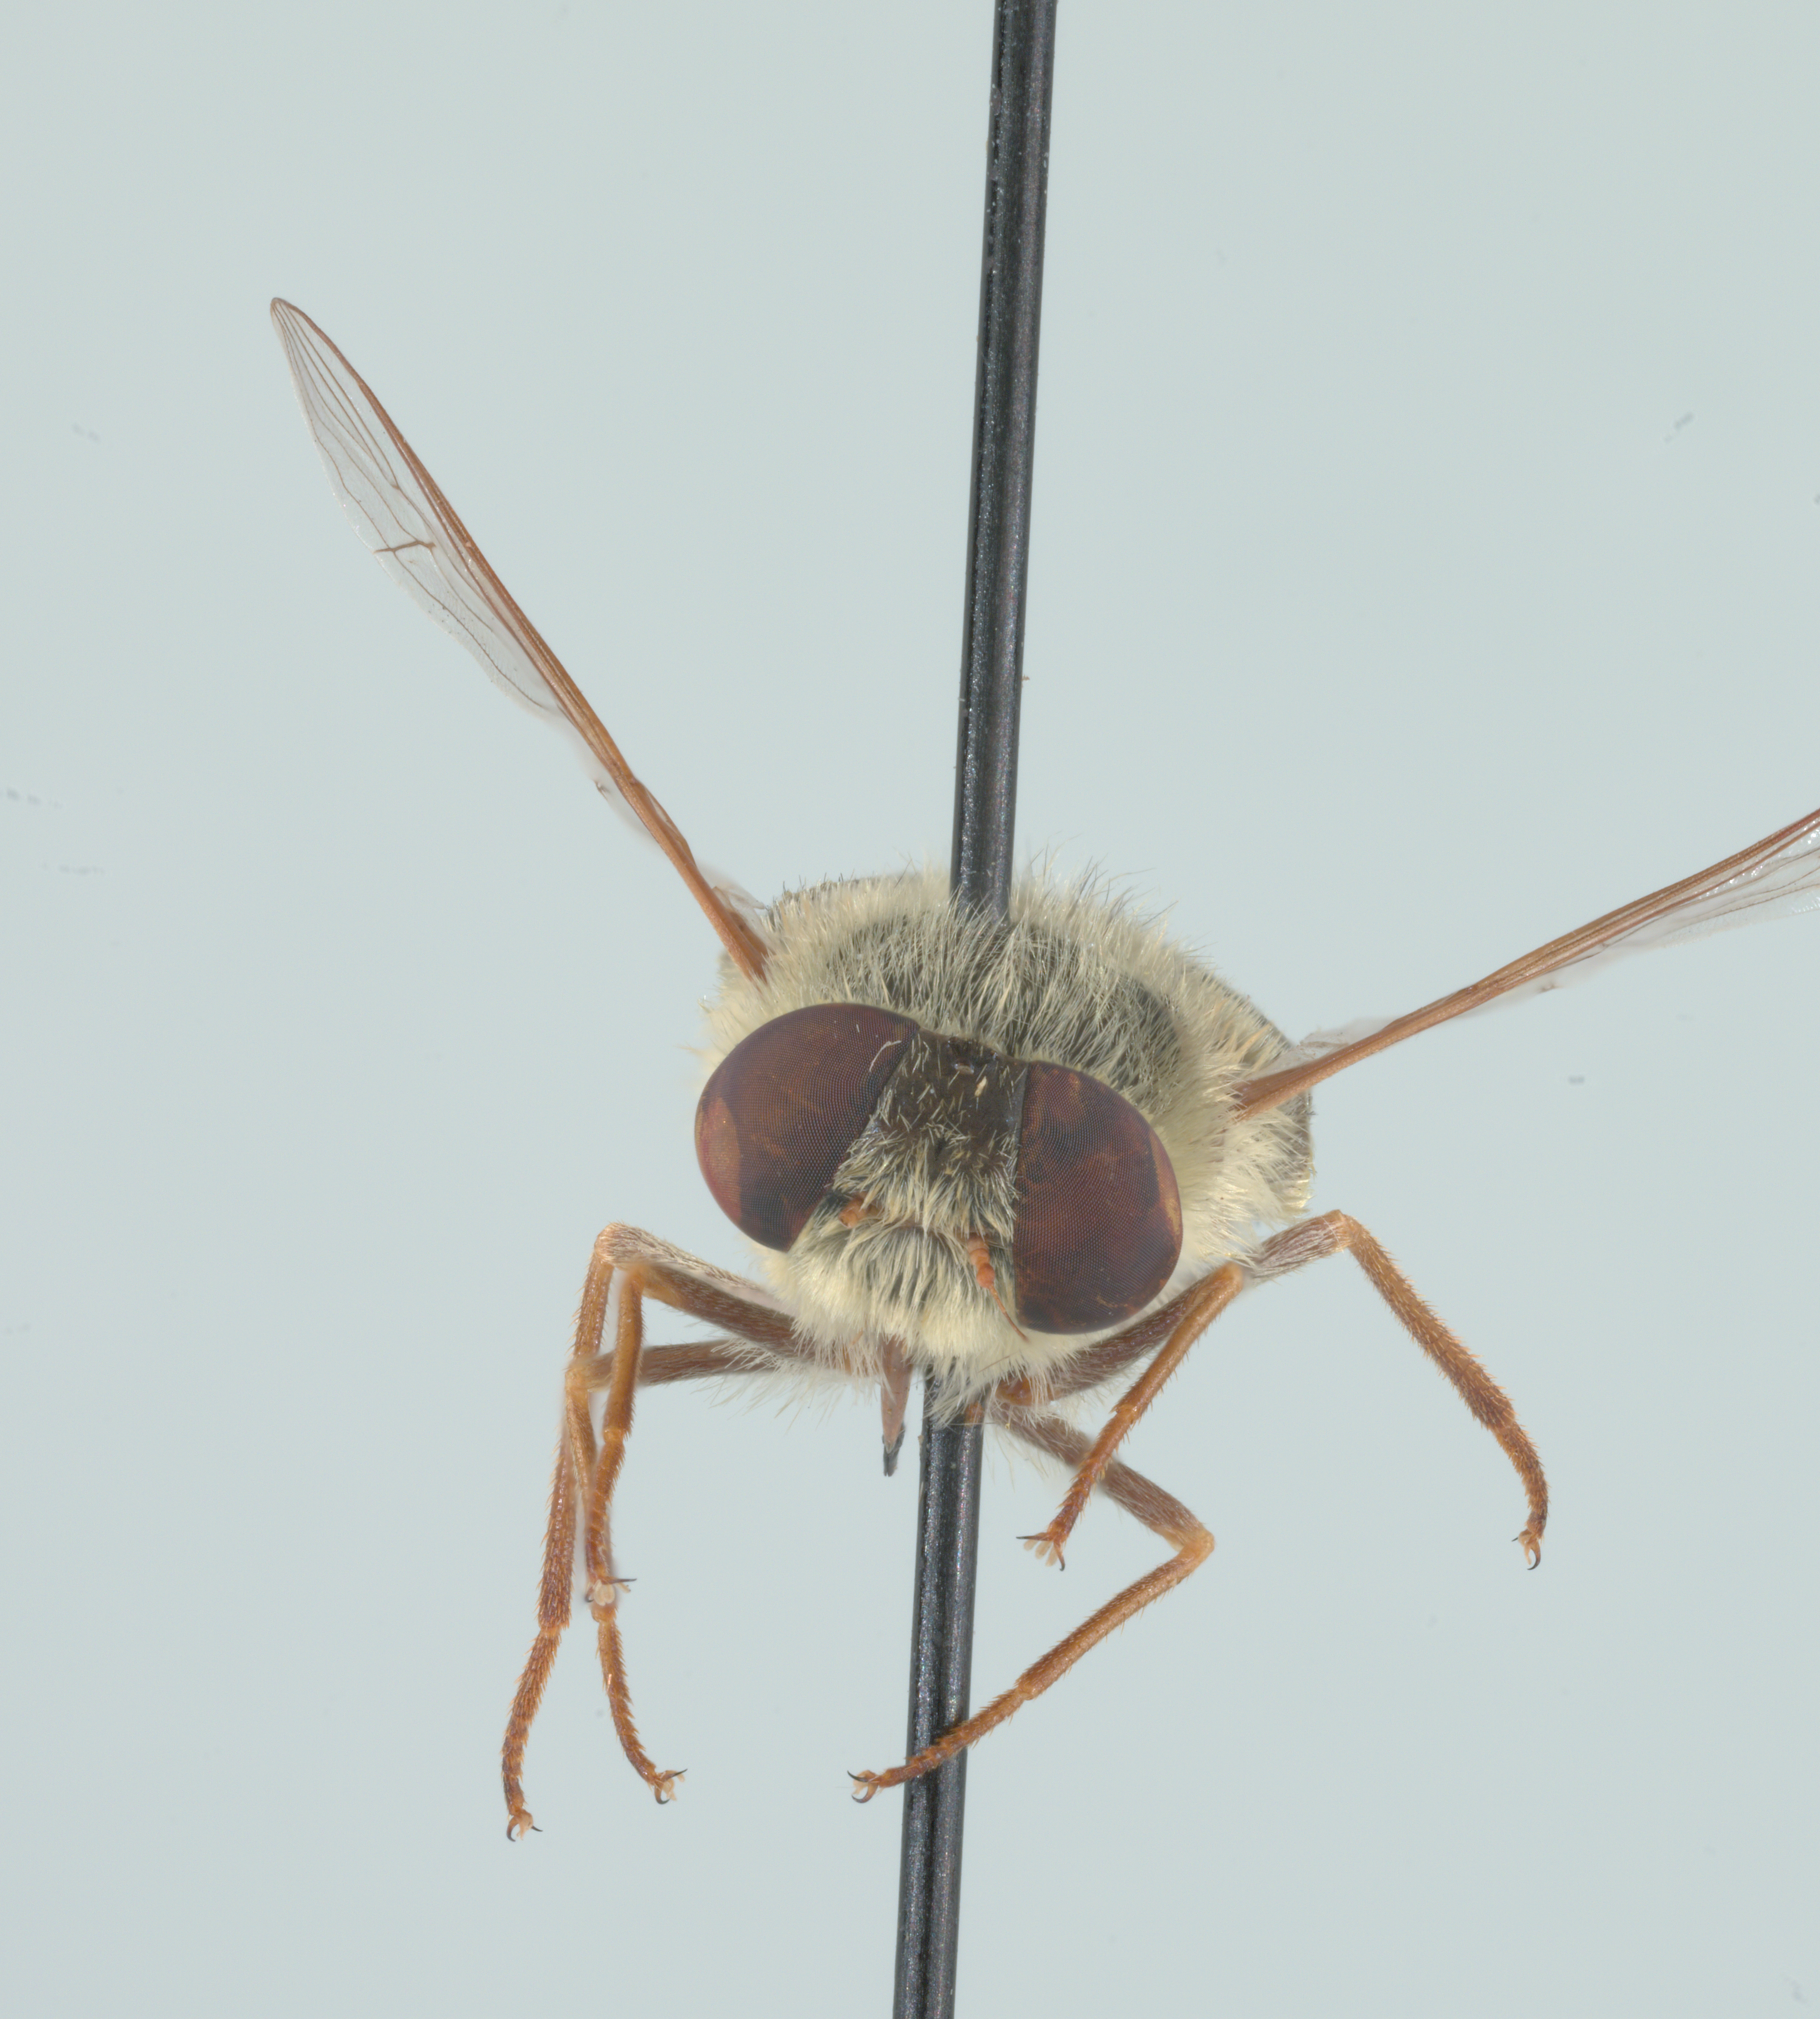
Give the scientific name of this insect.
Neorhynchocephalus sackenii
